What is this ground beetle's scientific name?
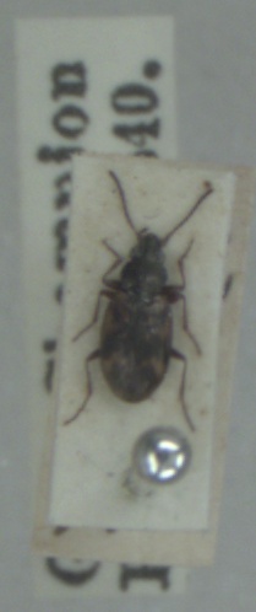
Bembidion semipunctatum
